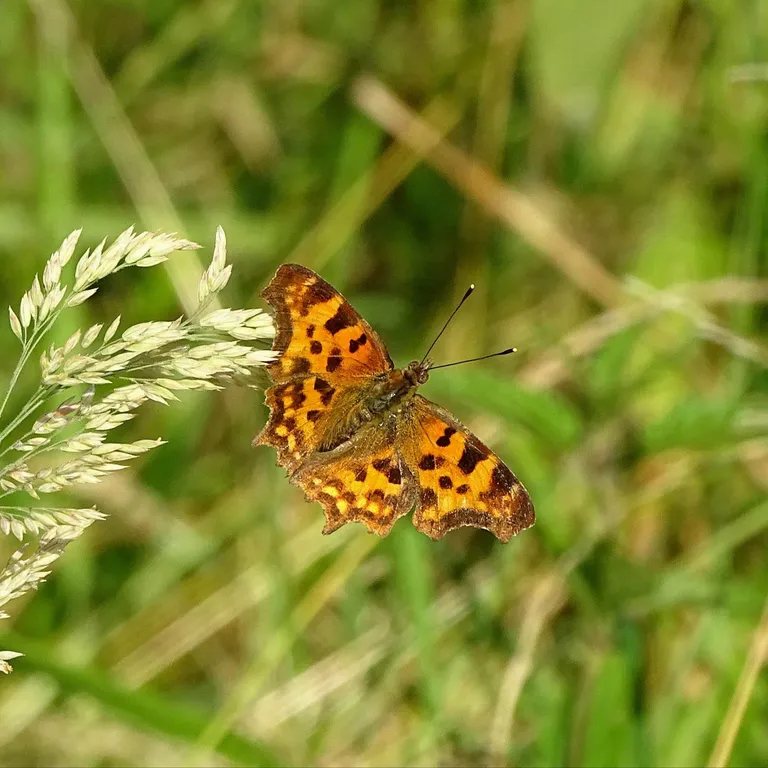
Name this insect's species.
Polygonia c-album
